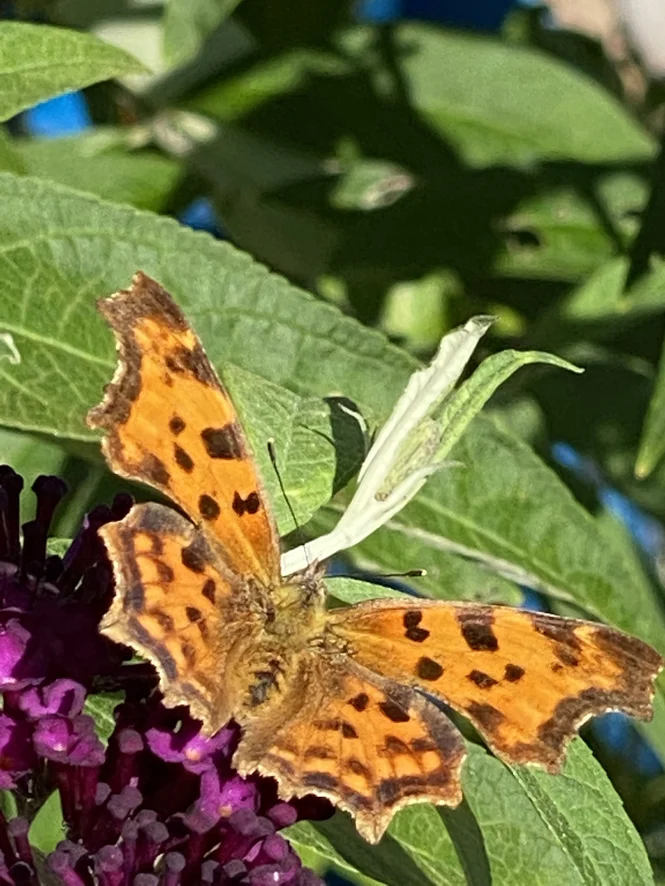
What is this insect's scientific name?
Polygonia c-album
